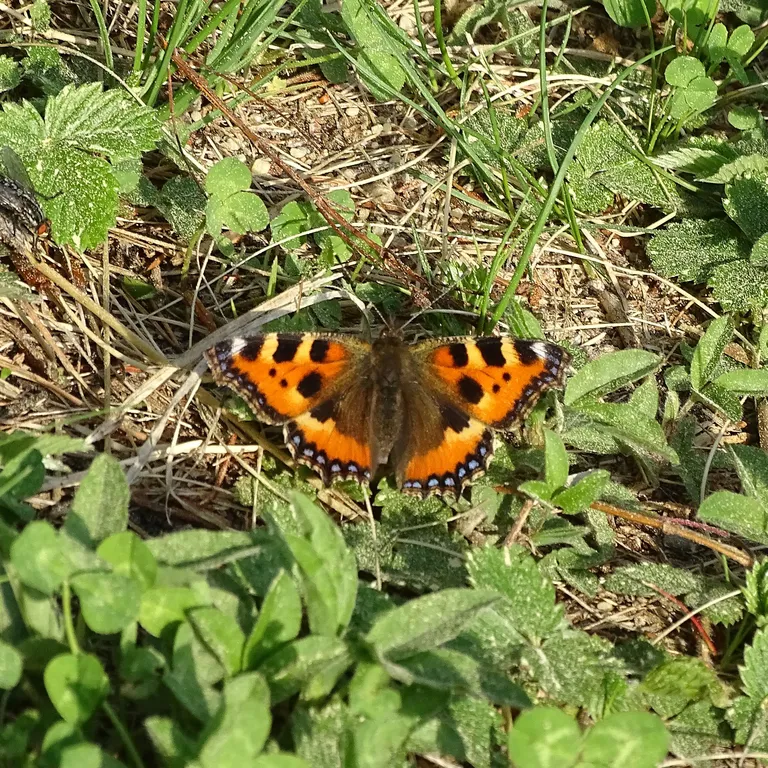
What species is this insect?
Aglais urticae
